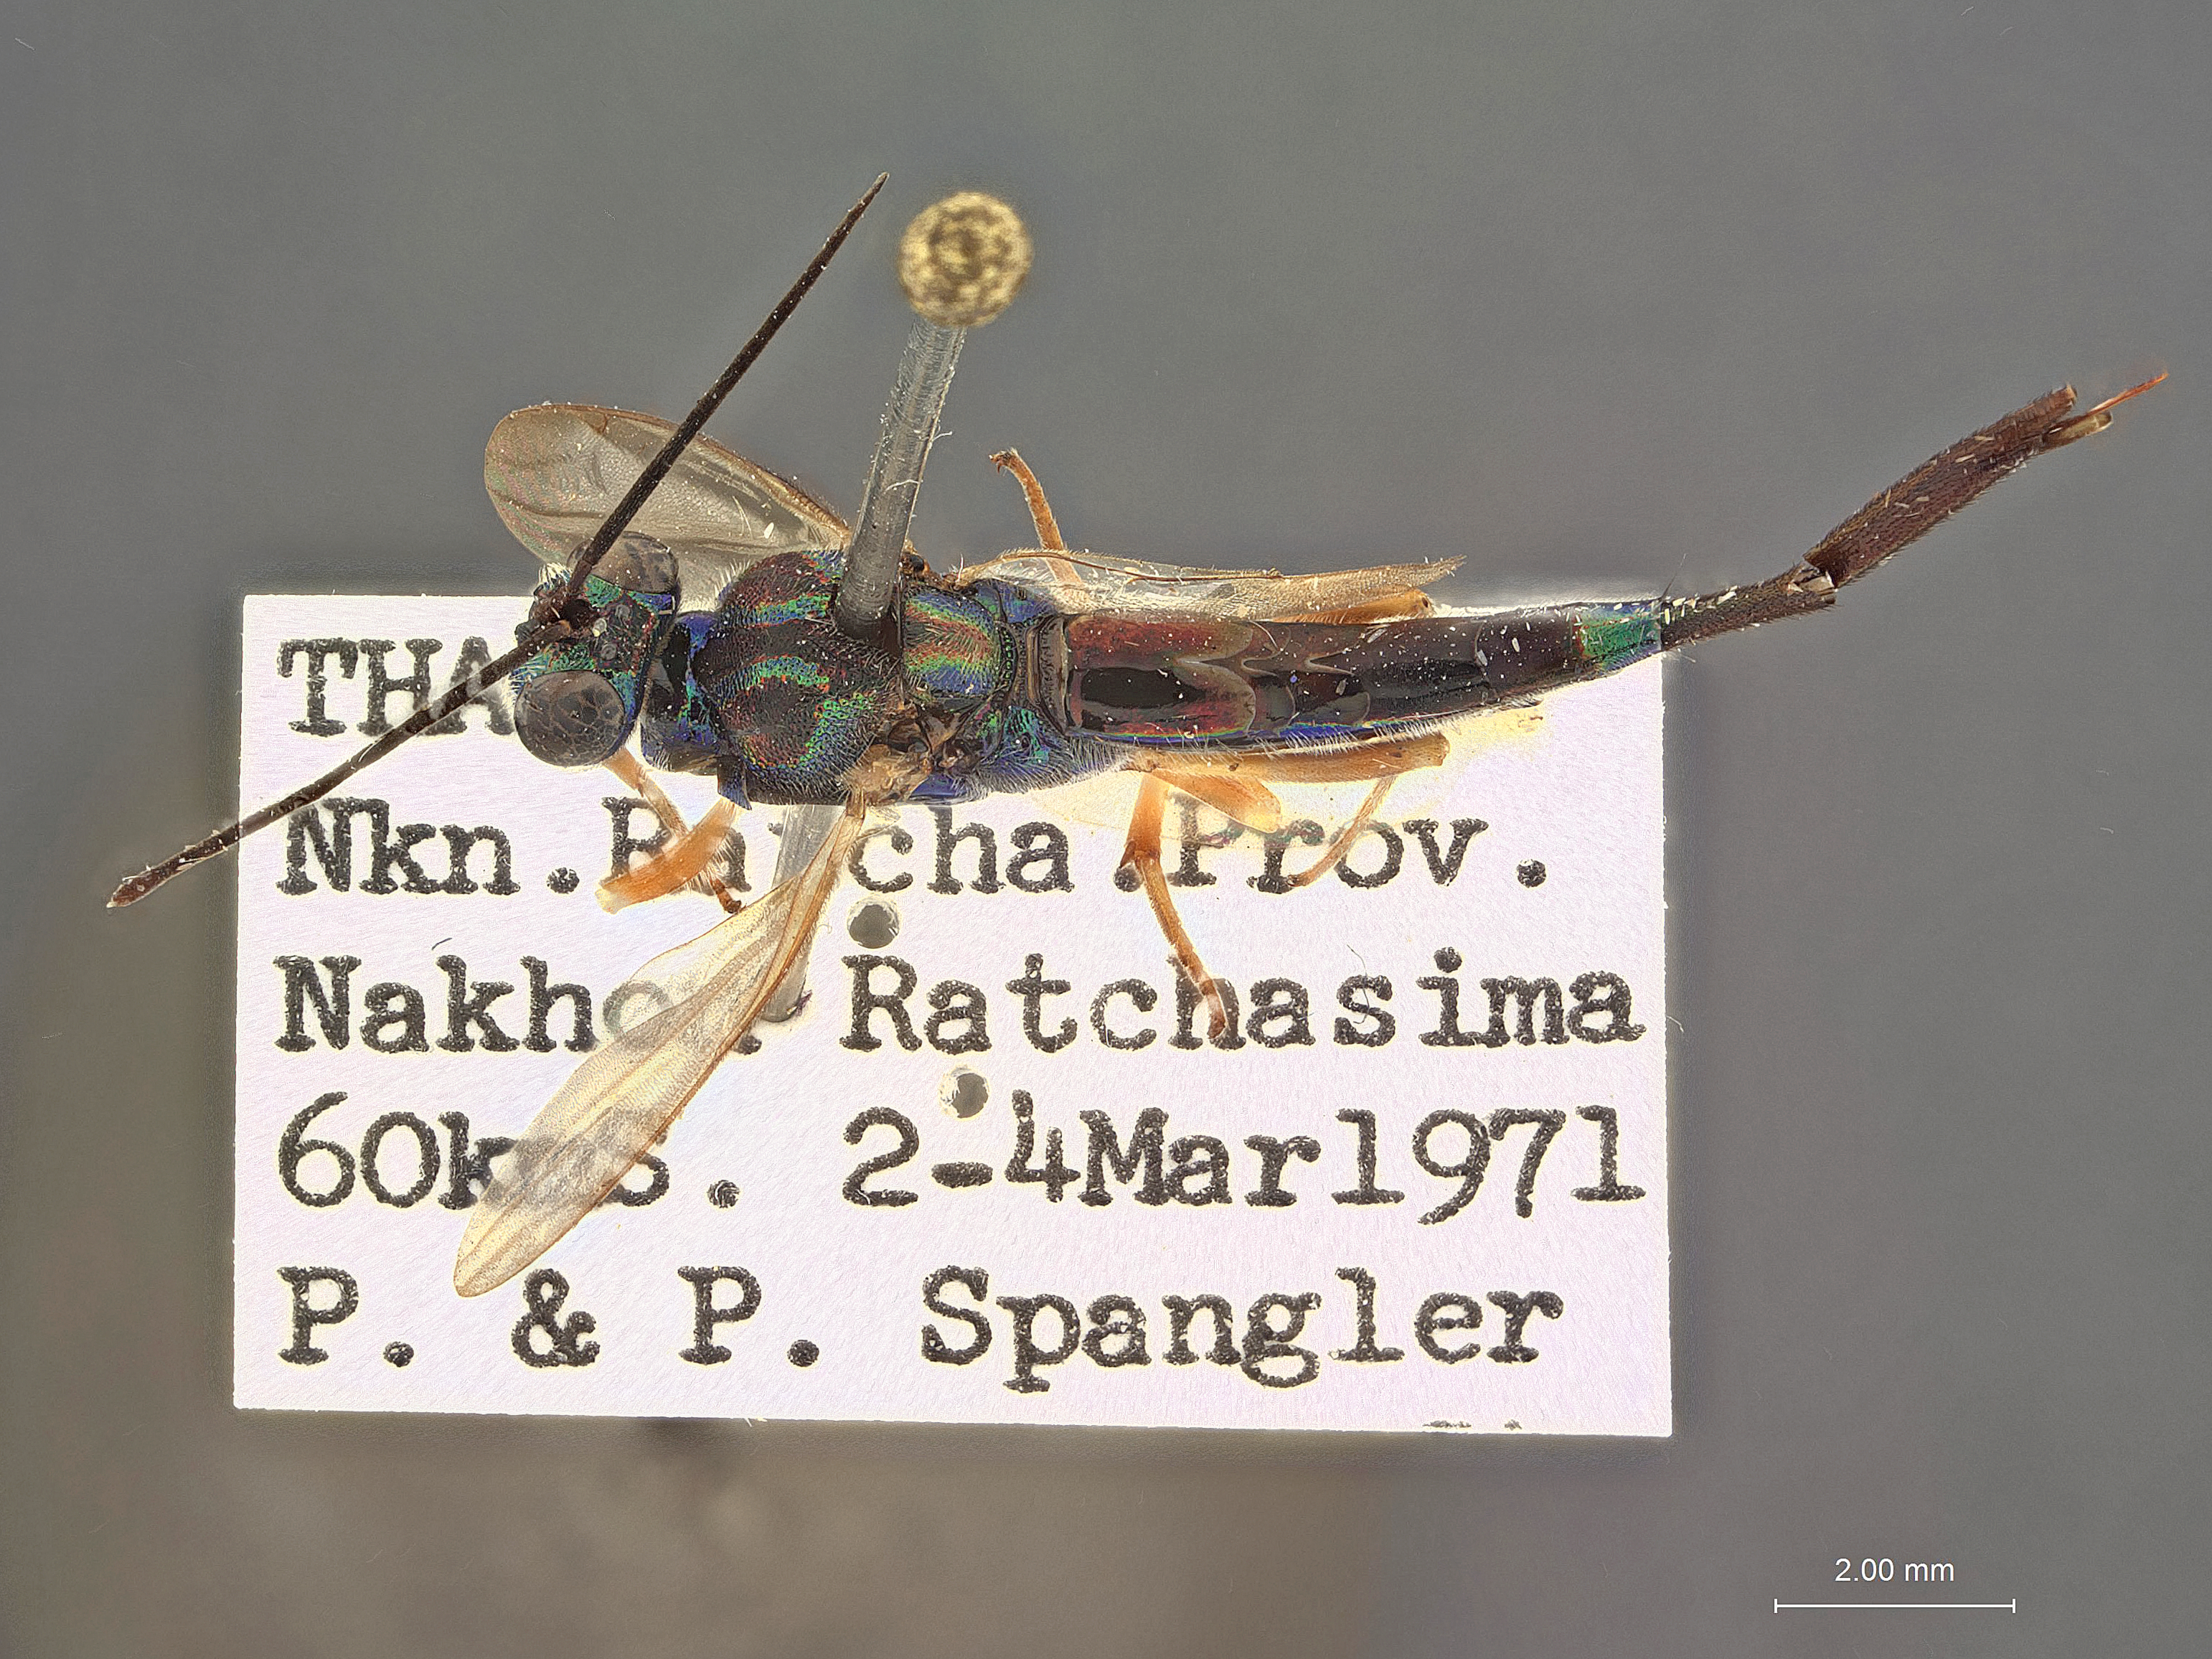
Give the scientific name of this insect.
Balcha eximiassita
